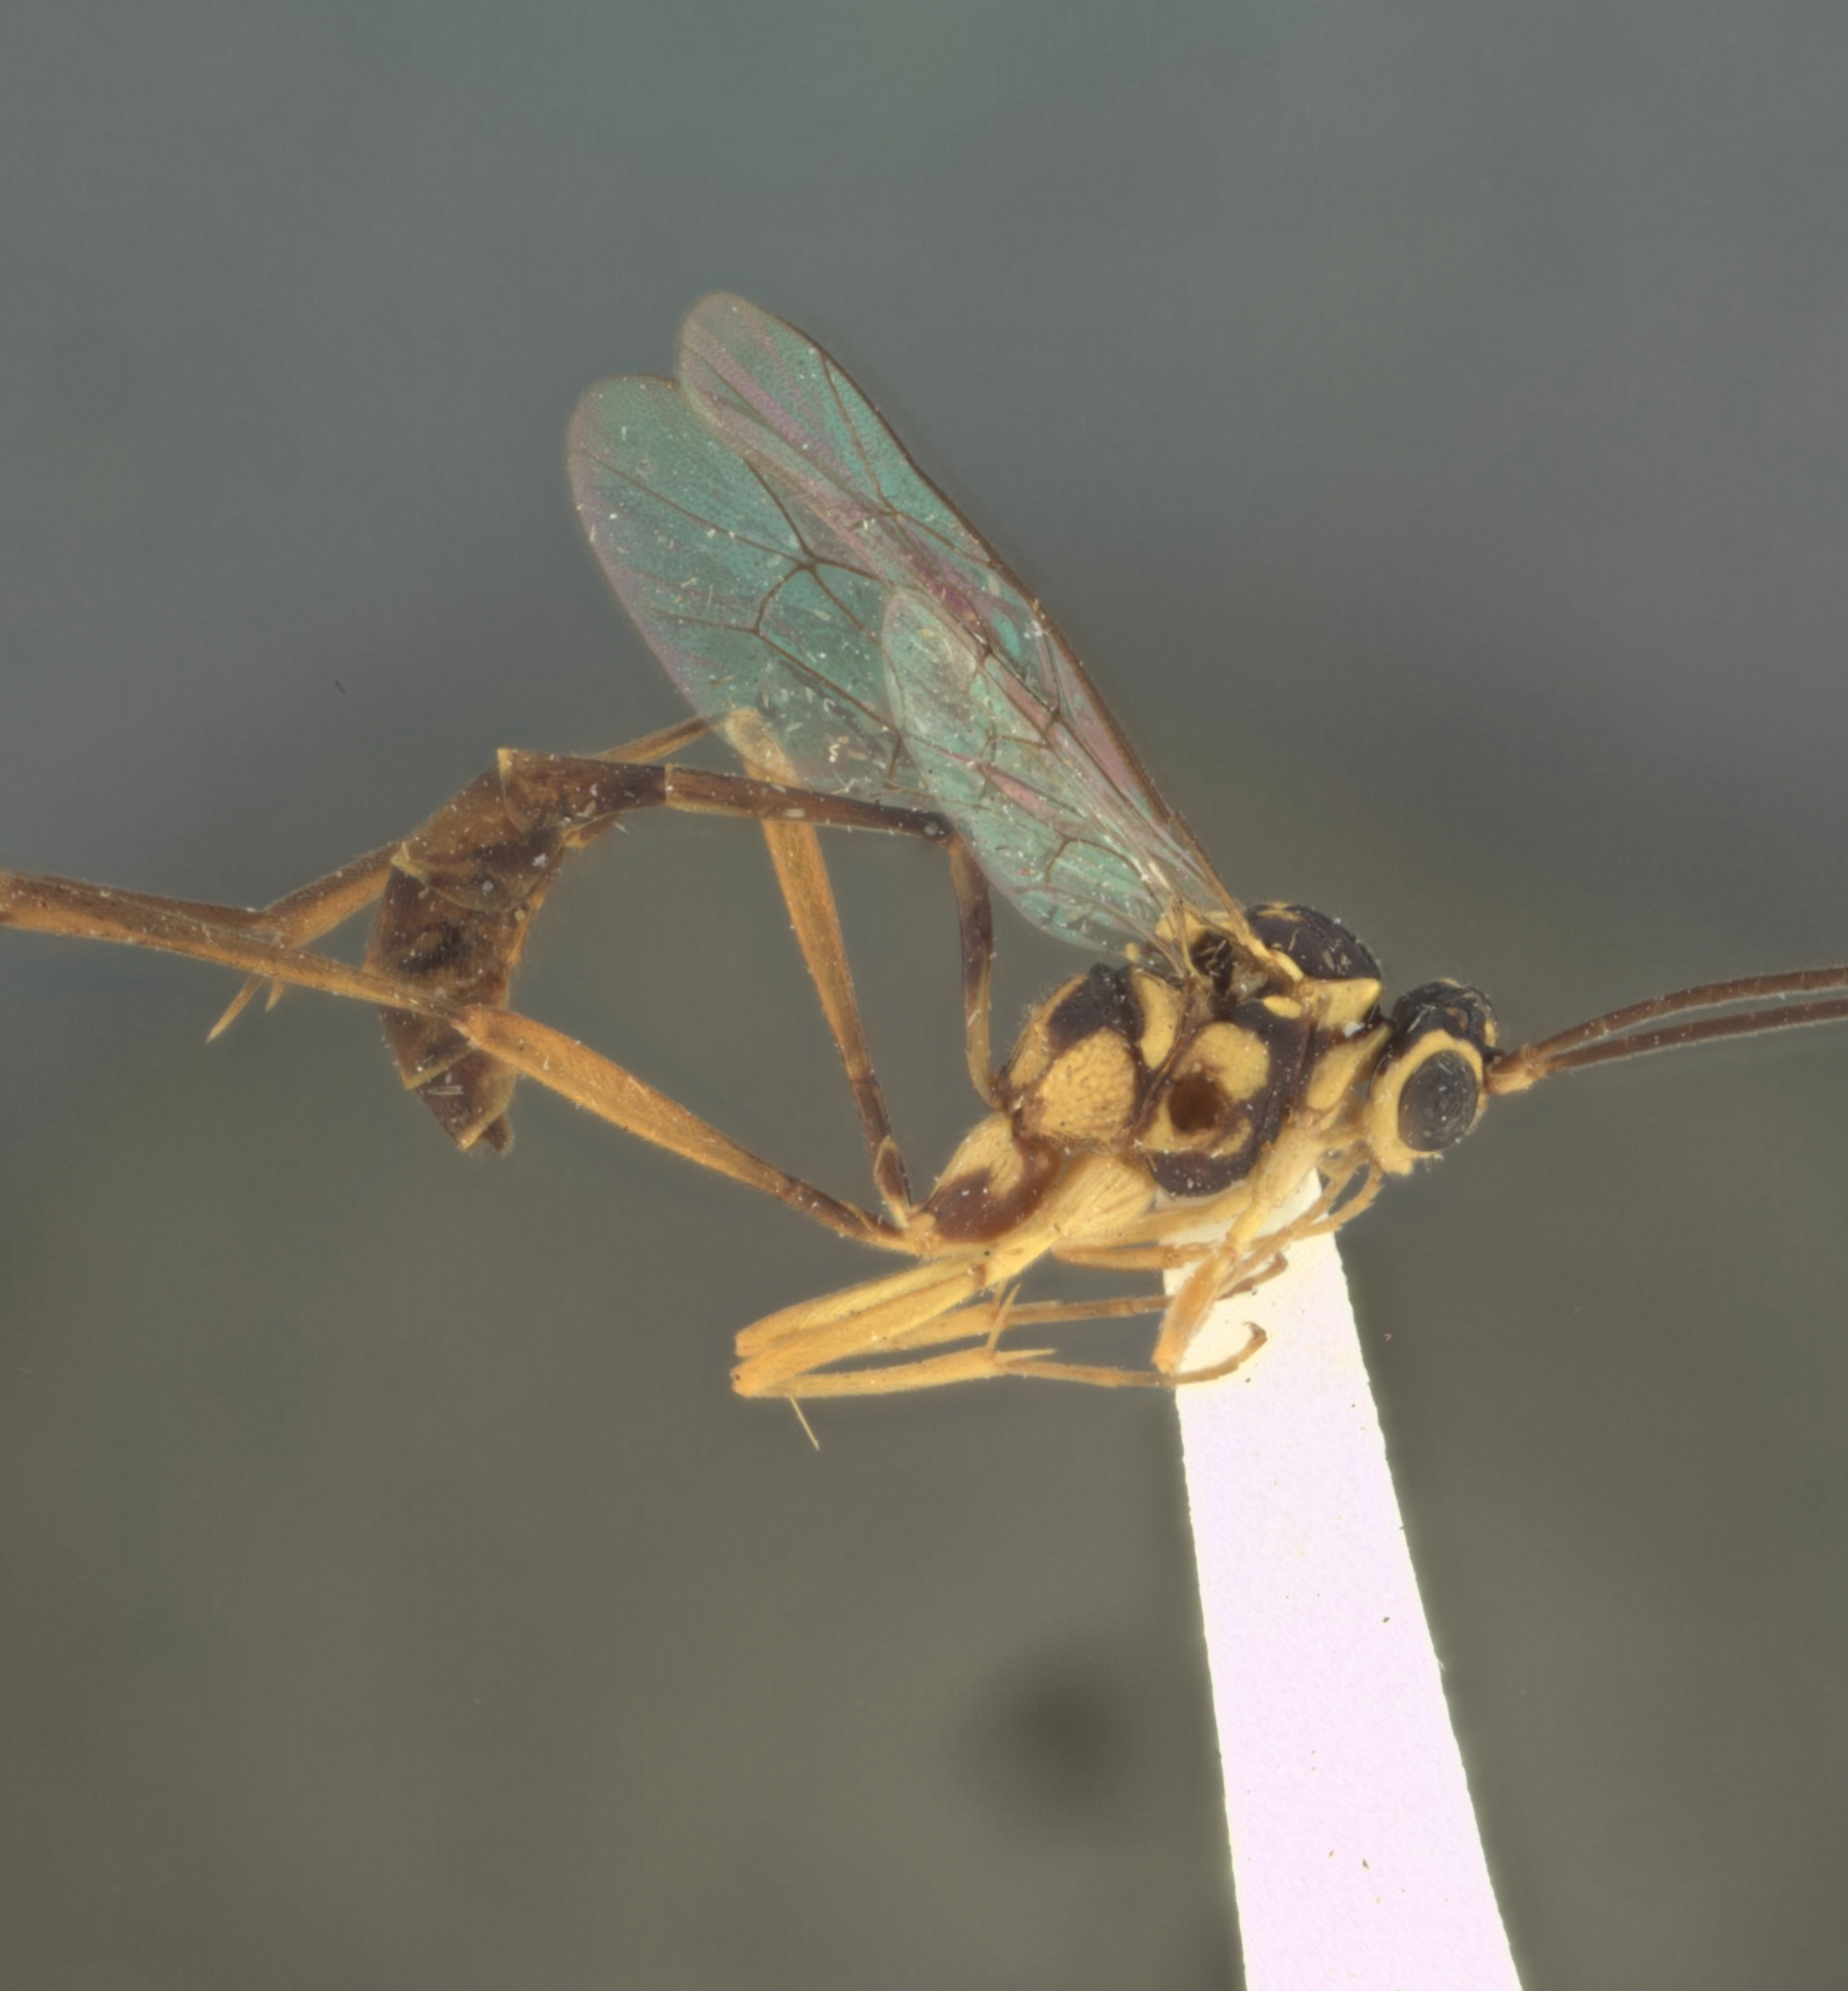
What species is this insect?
Agrypon flavopictus
